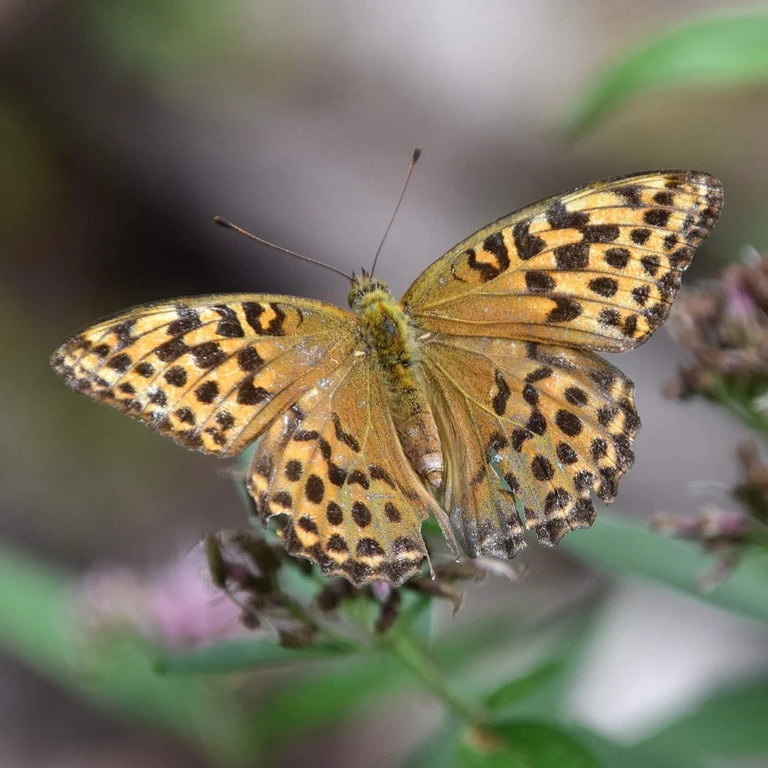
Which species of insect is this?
Argynnis paphia
